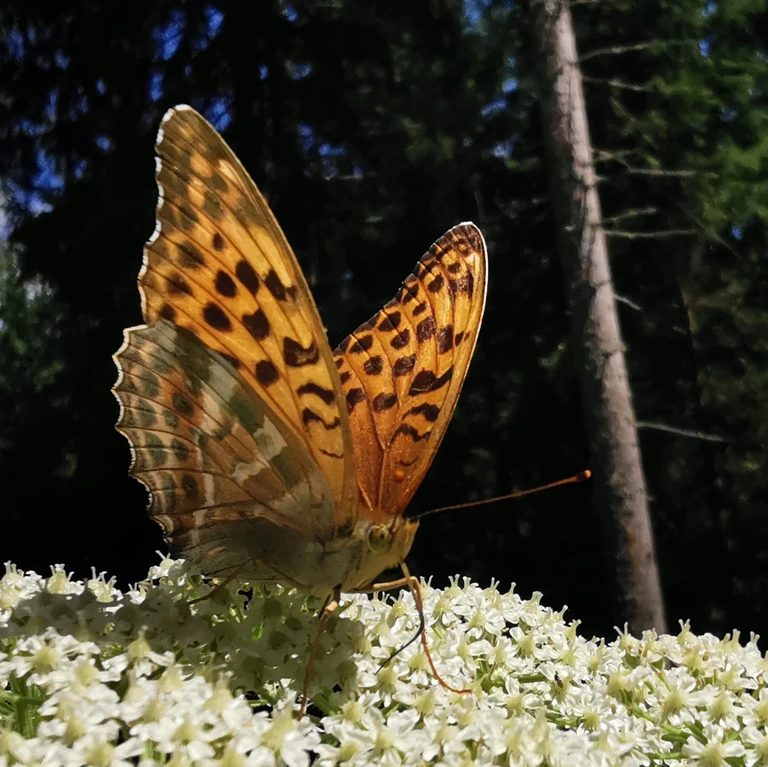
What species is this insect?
Argynnis paphia
